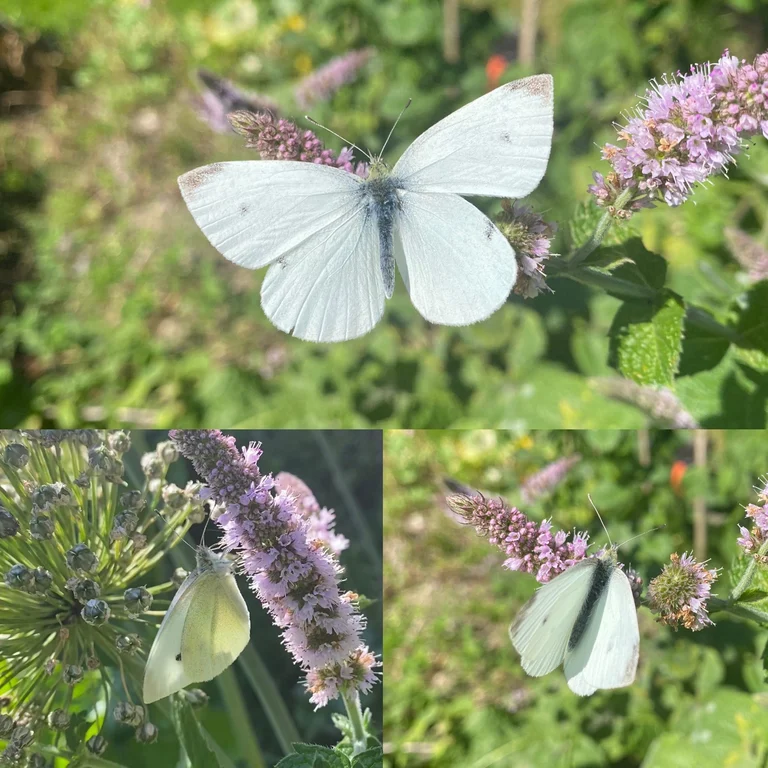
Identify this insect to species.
Pieris rapae
